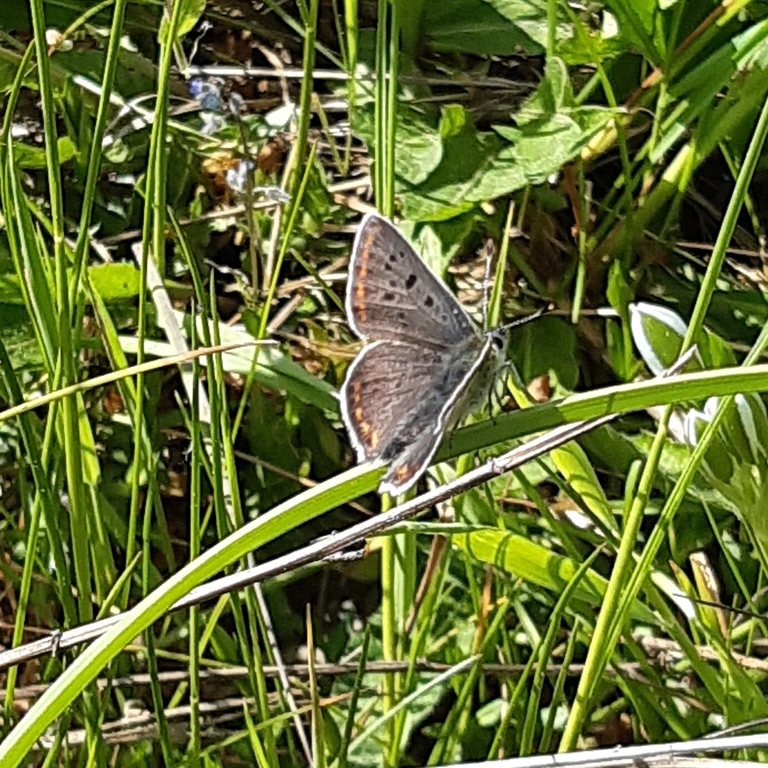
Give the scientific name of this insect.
Lycaena tityrus (also Loweia tityrus)
